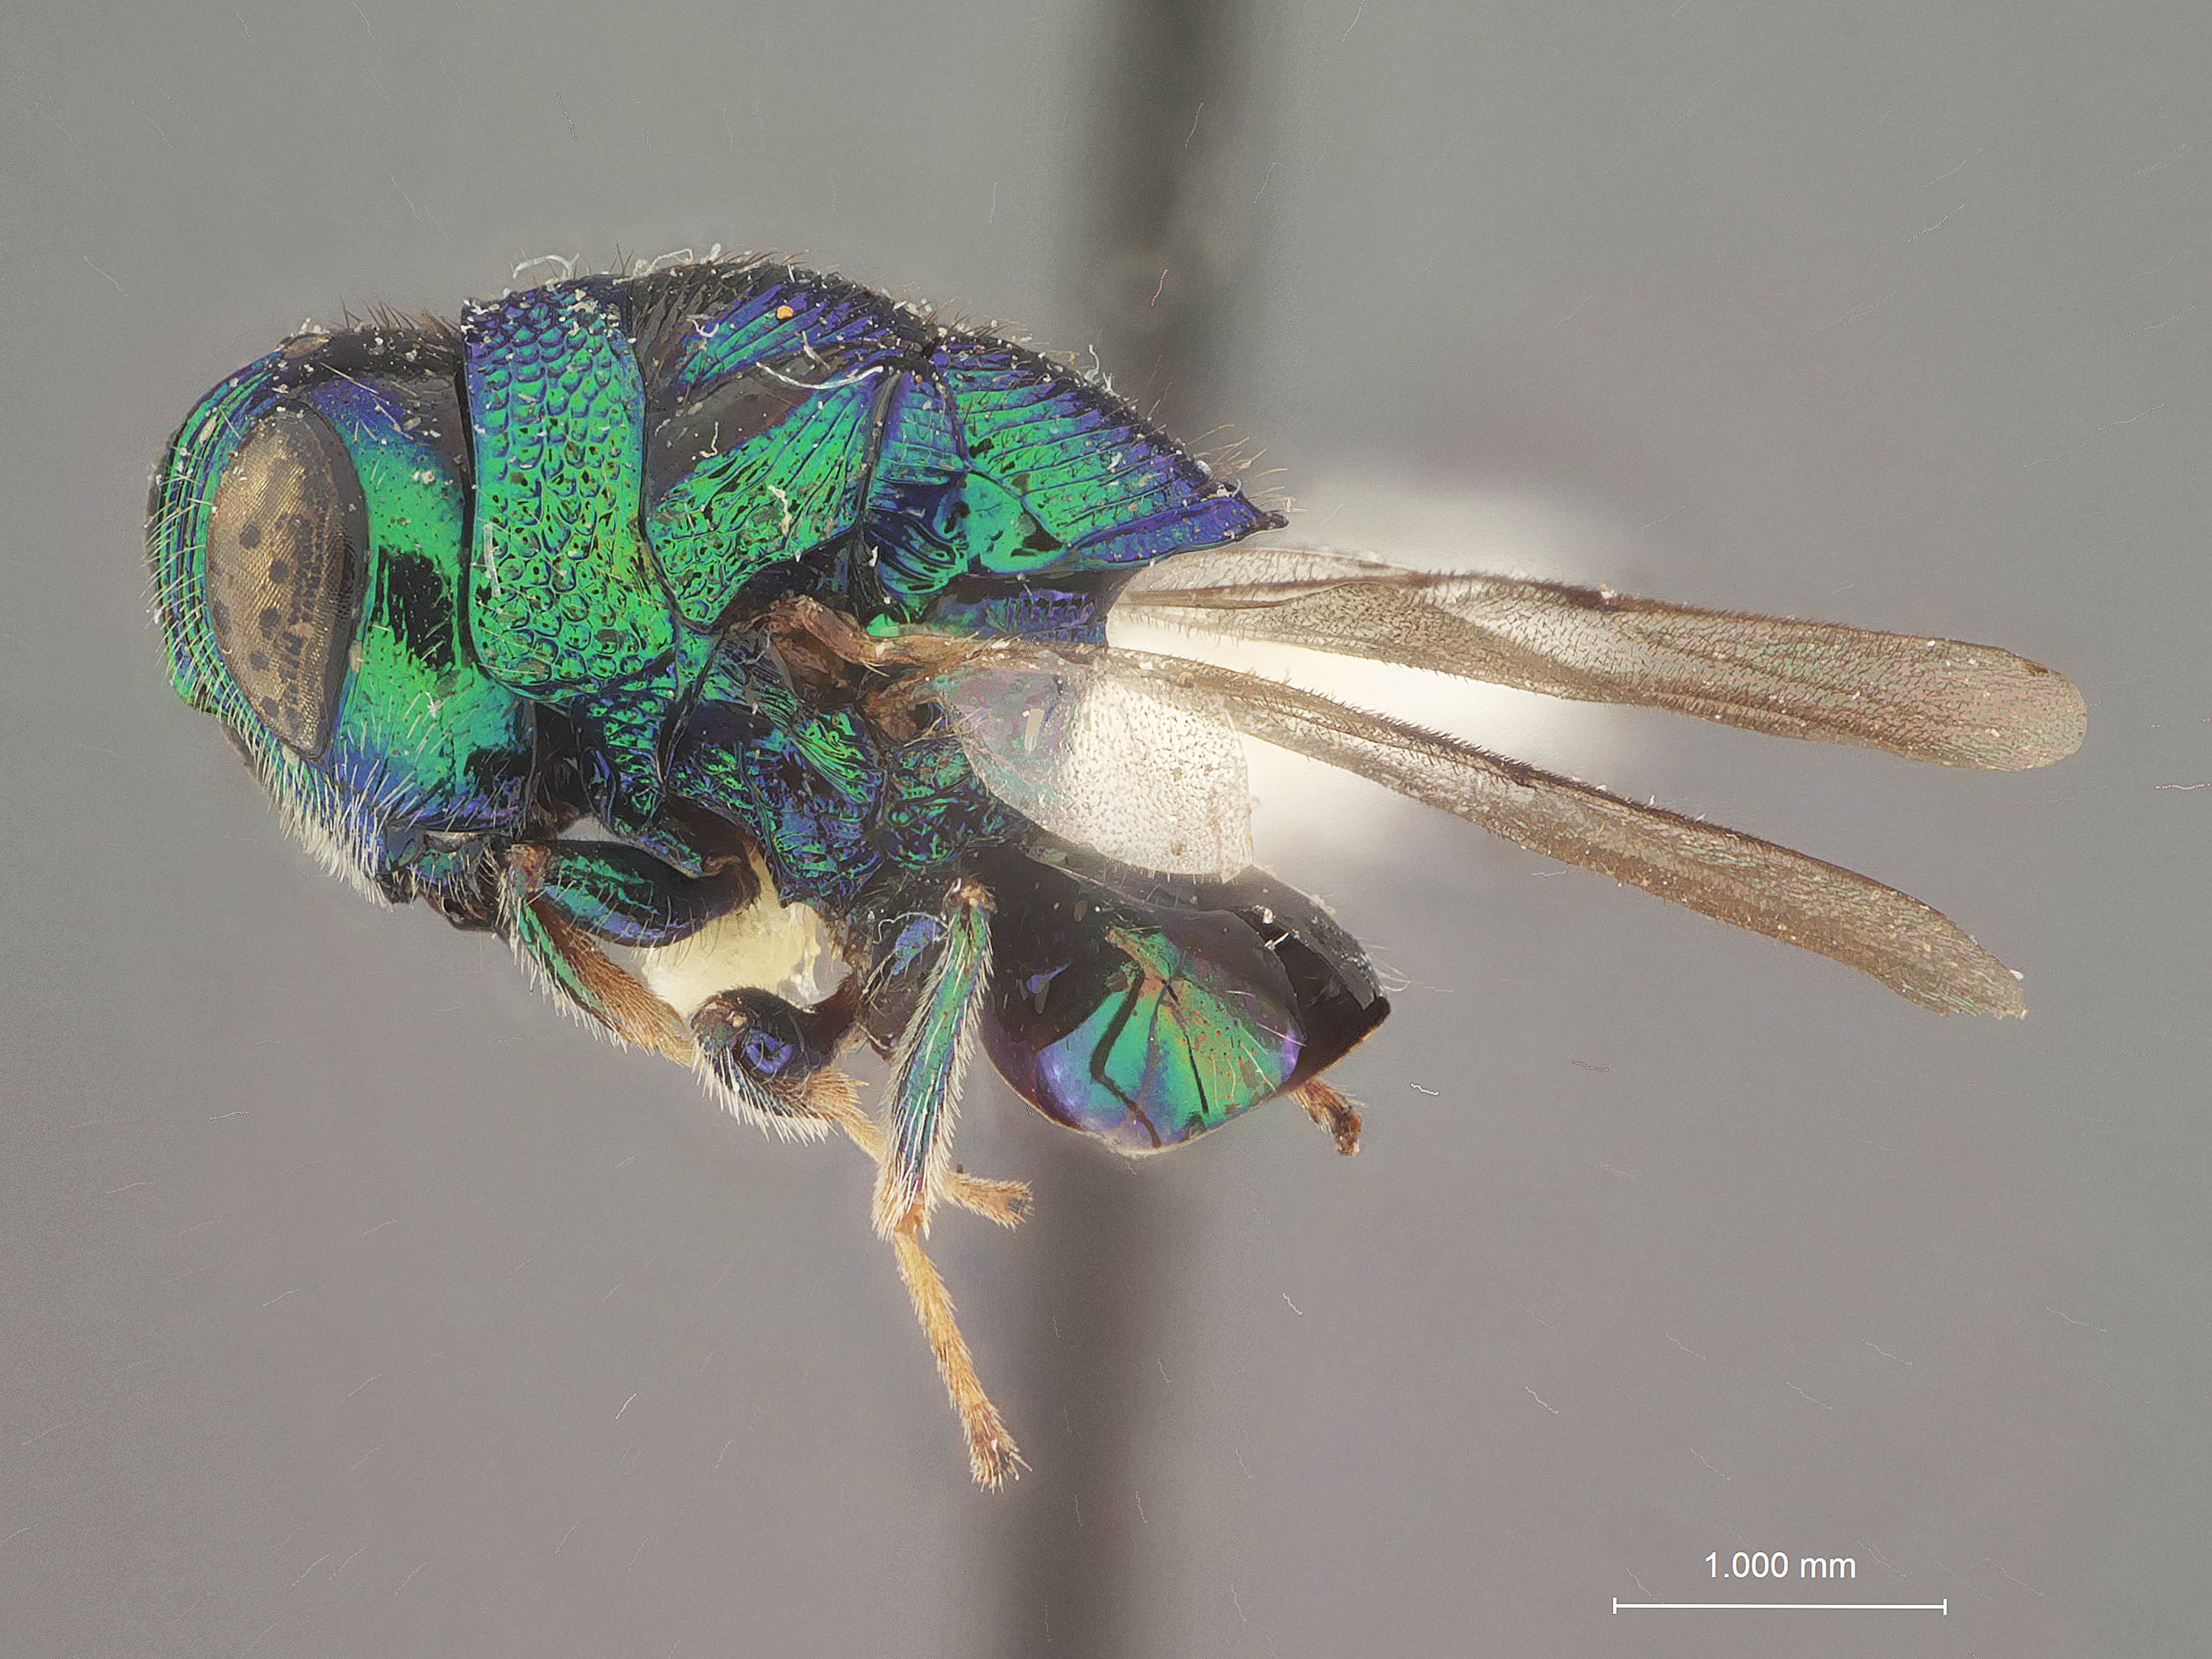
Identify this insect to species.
Euperilampus enigma
